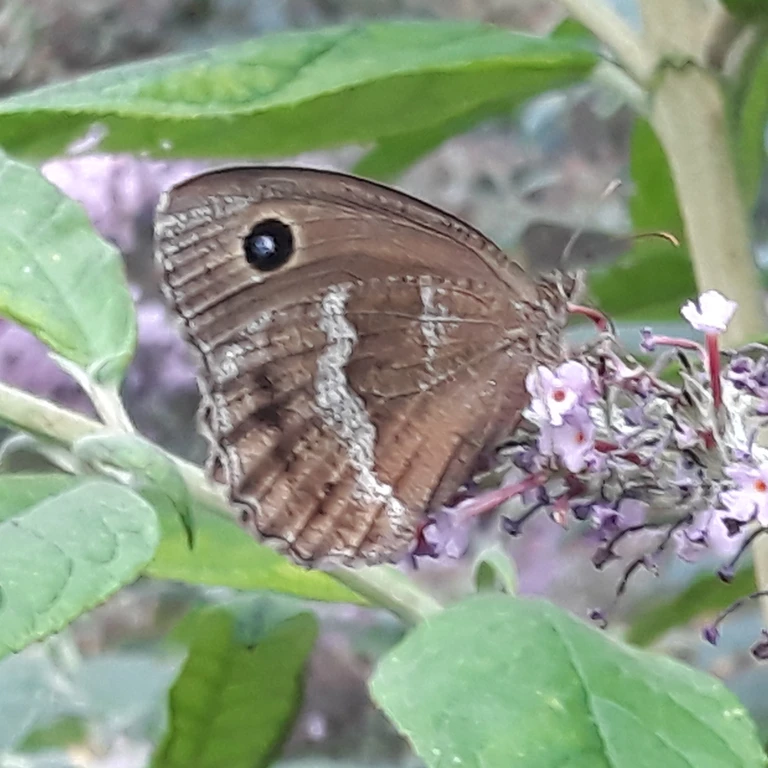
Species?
Minois dryas
